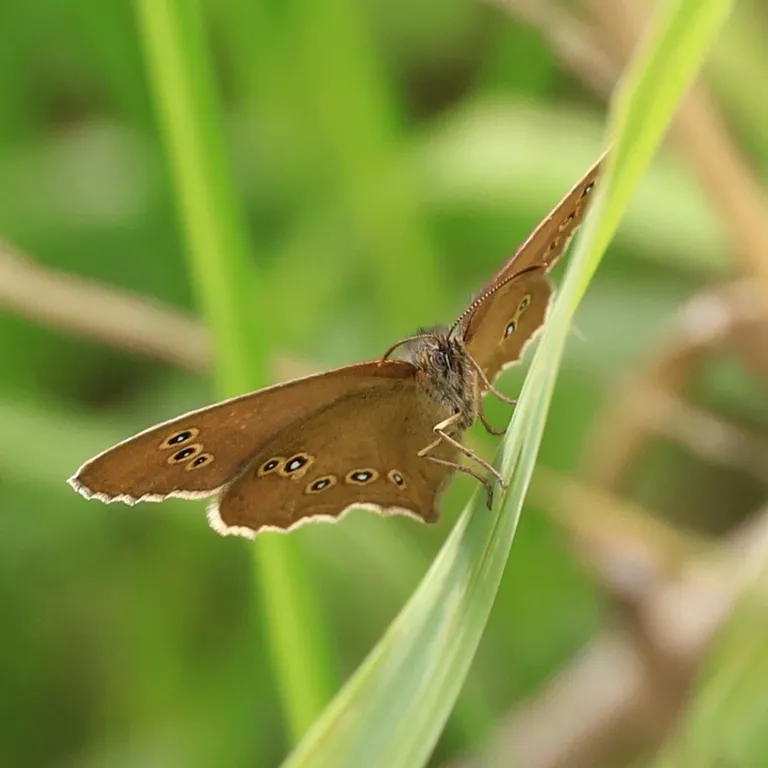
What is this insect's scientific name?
Aphantopus hyperantus
